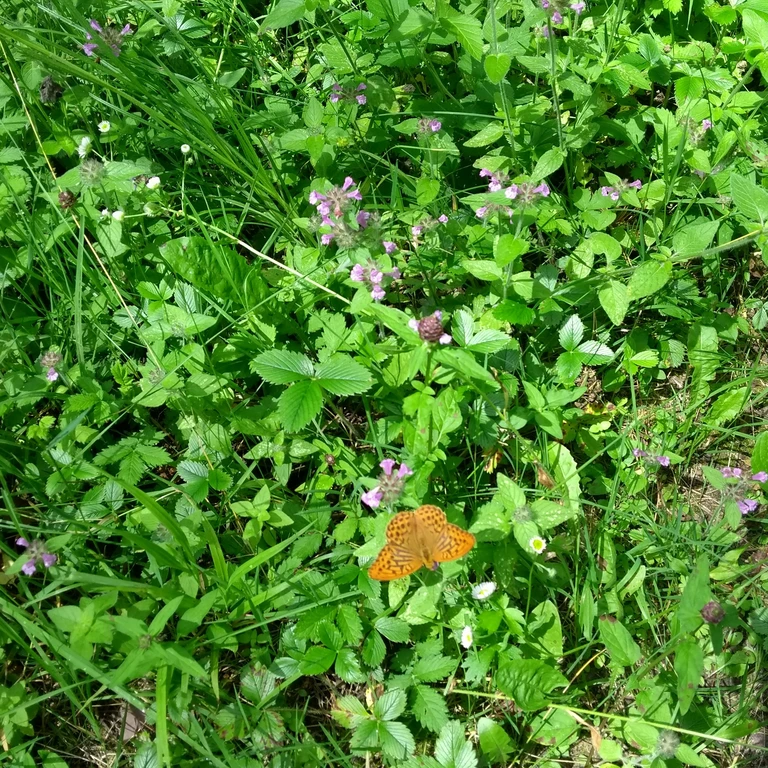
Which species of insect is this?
Argynnis paphia
